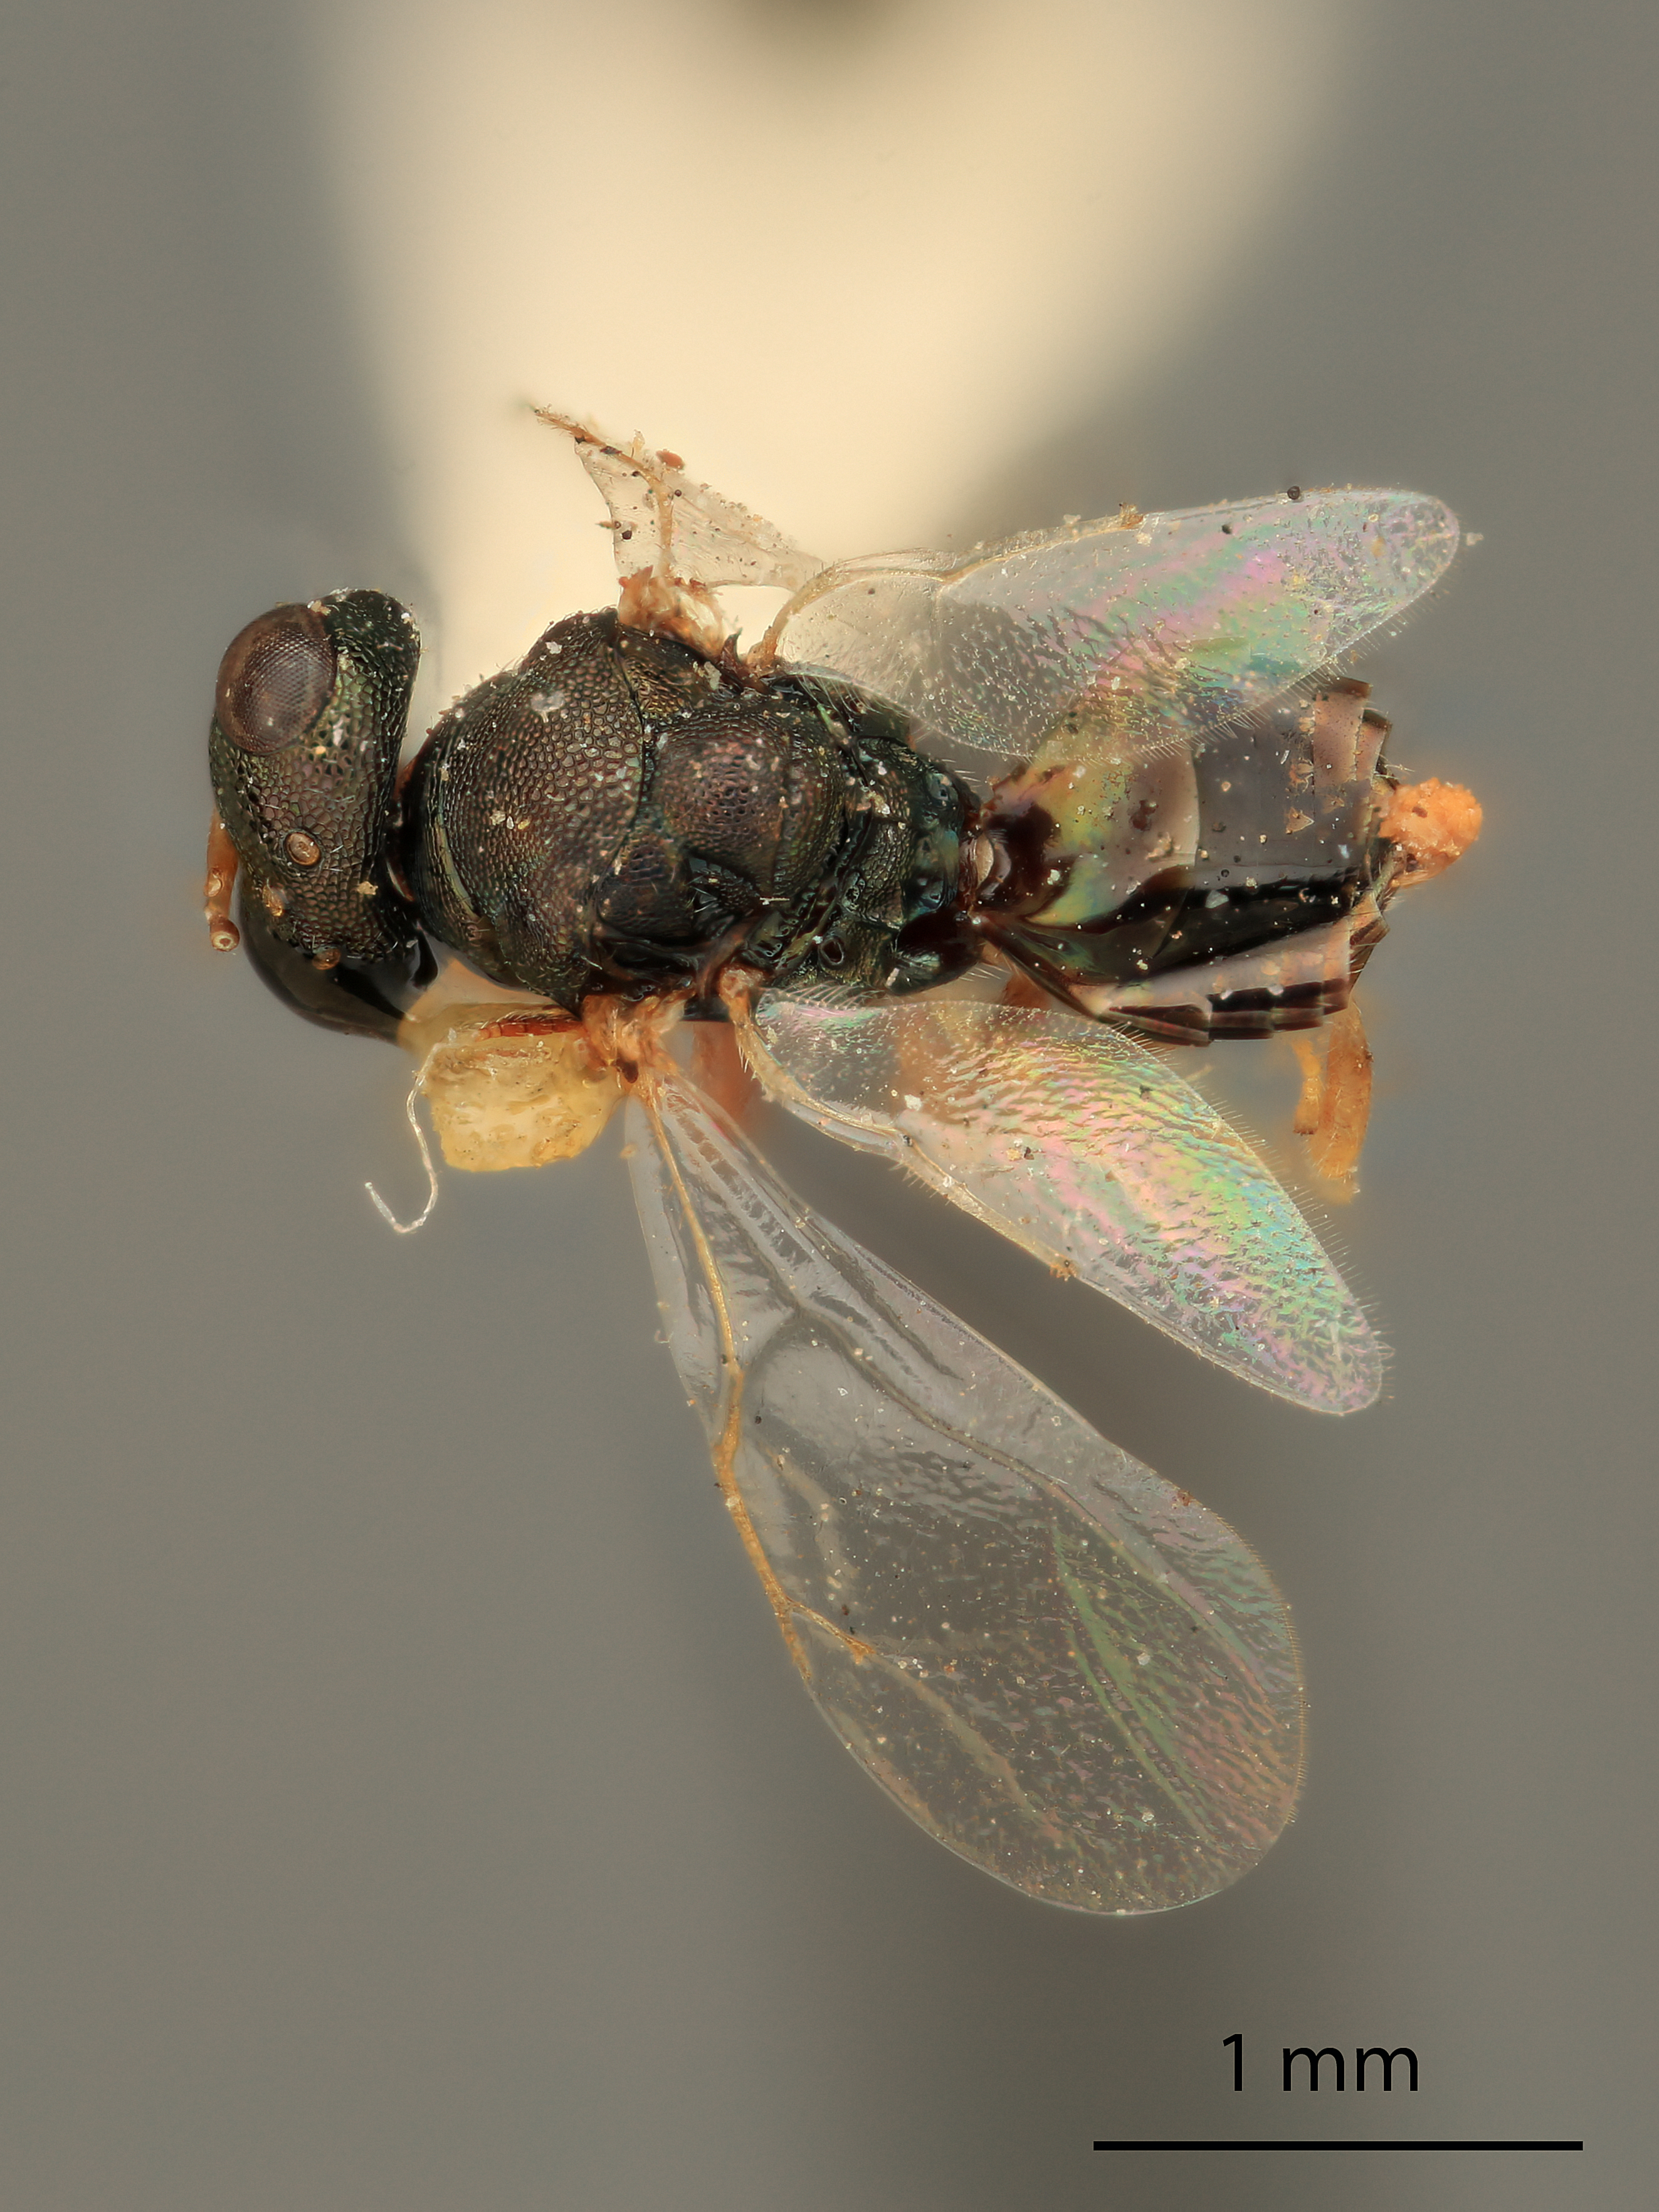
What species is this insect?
Coelopisthia smithii
